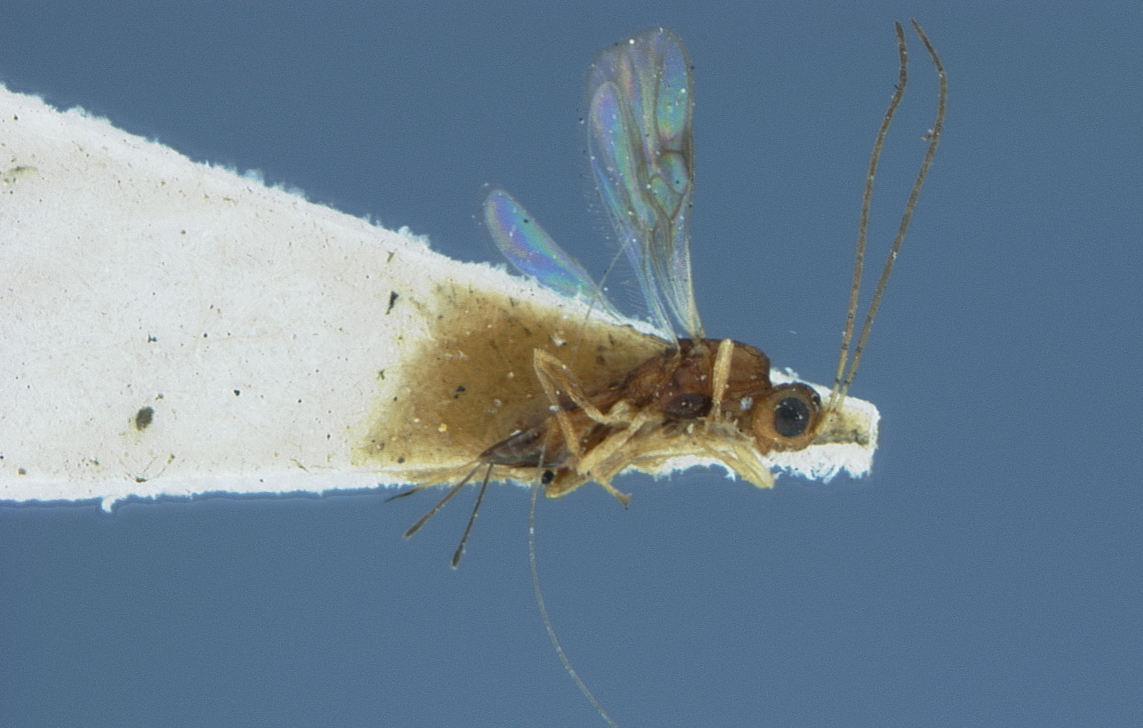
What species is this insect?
Ecphylus terminalis
